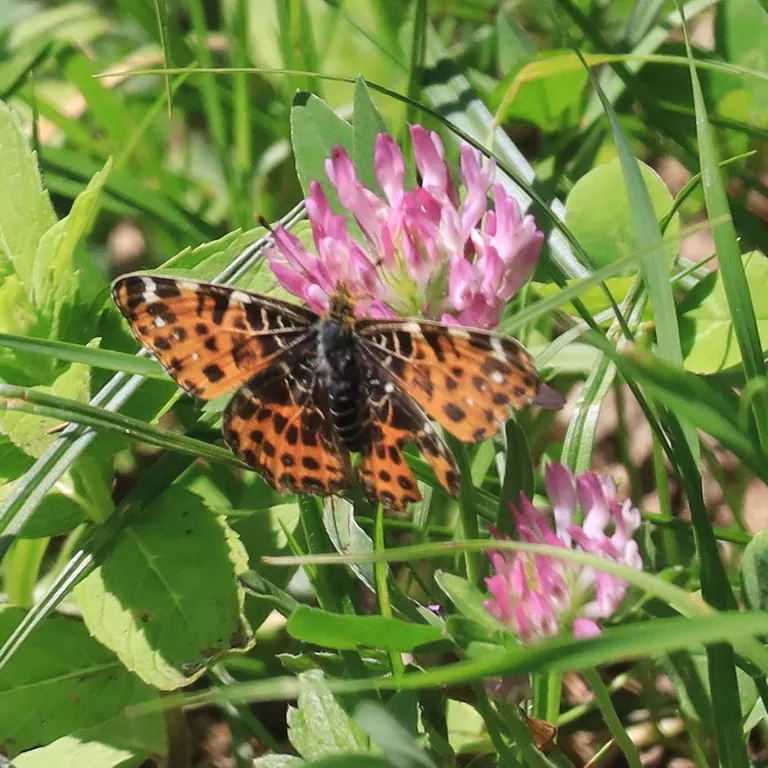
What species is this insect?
Araschnia levana
